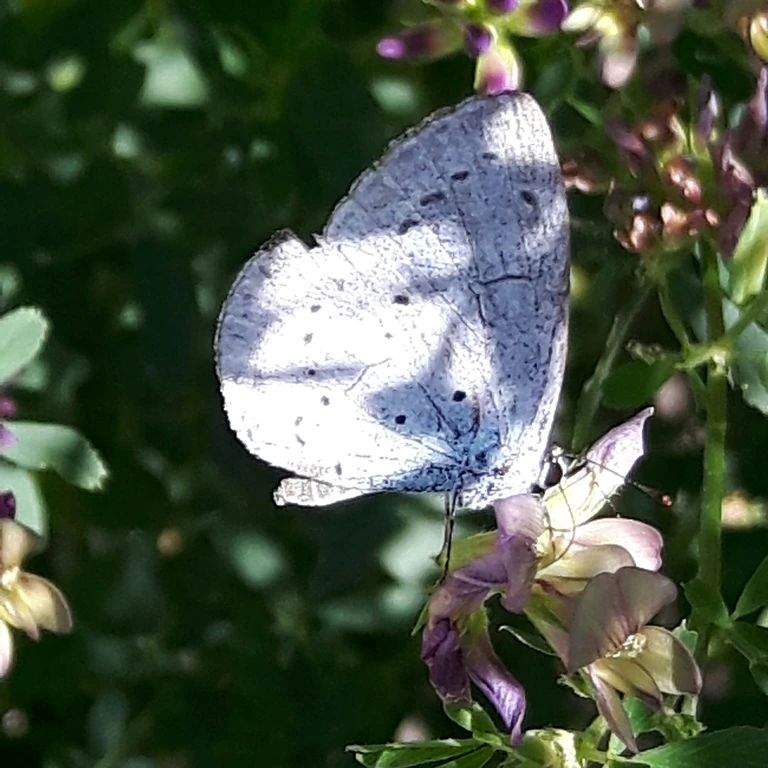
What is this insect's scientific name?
Celastrina argiolus
